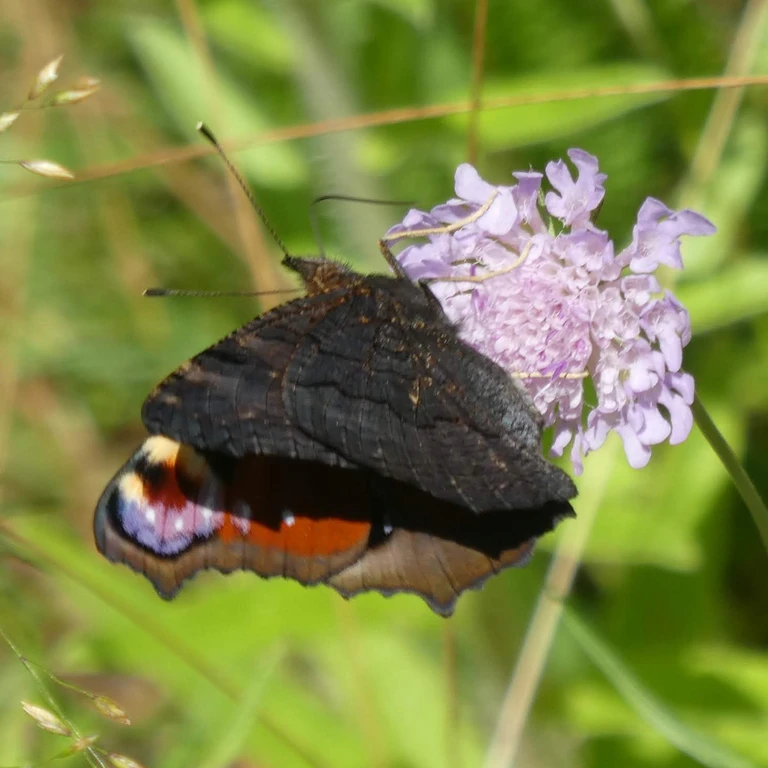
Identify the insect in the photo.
Aglais io
